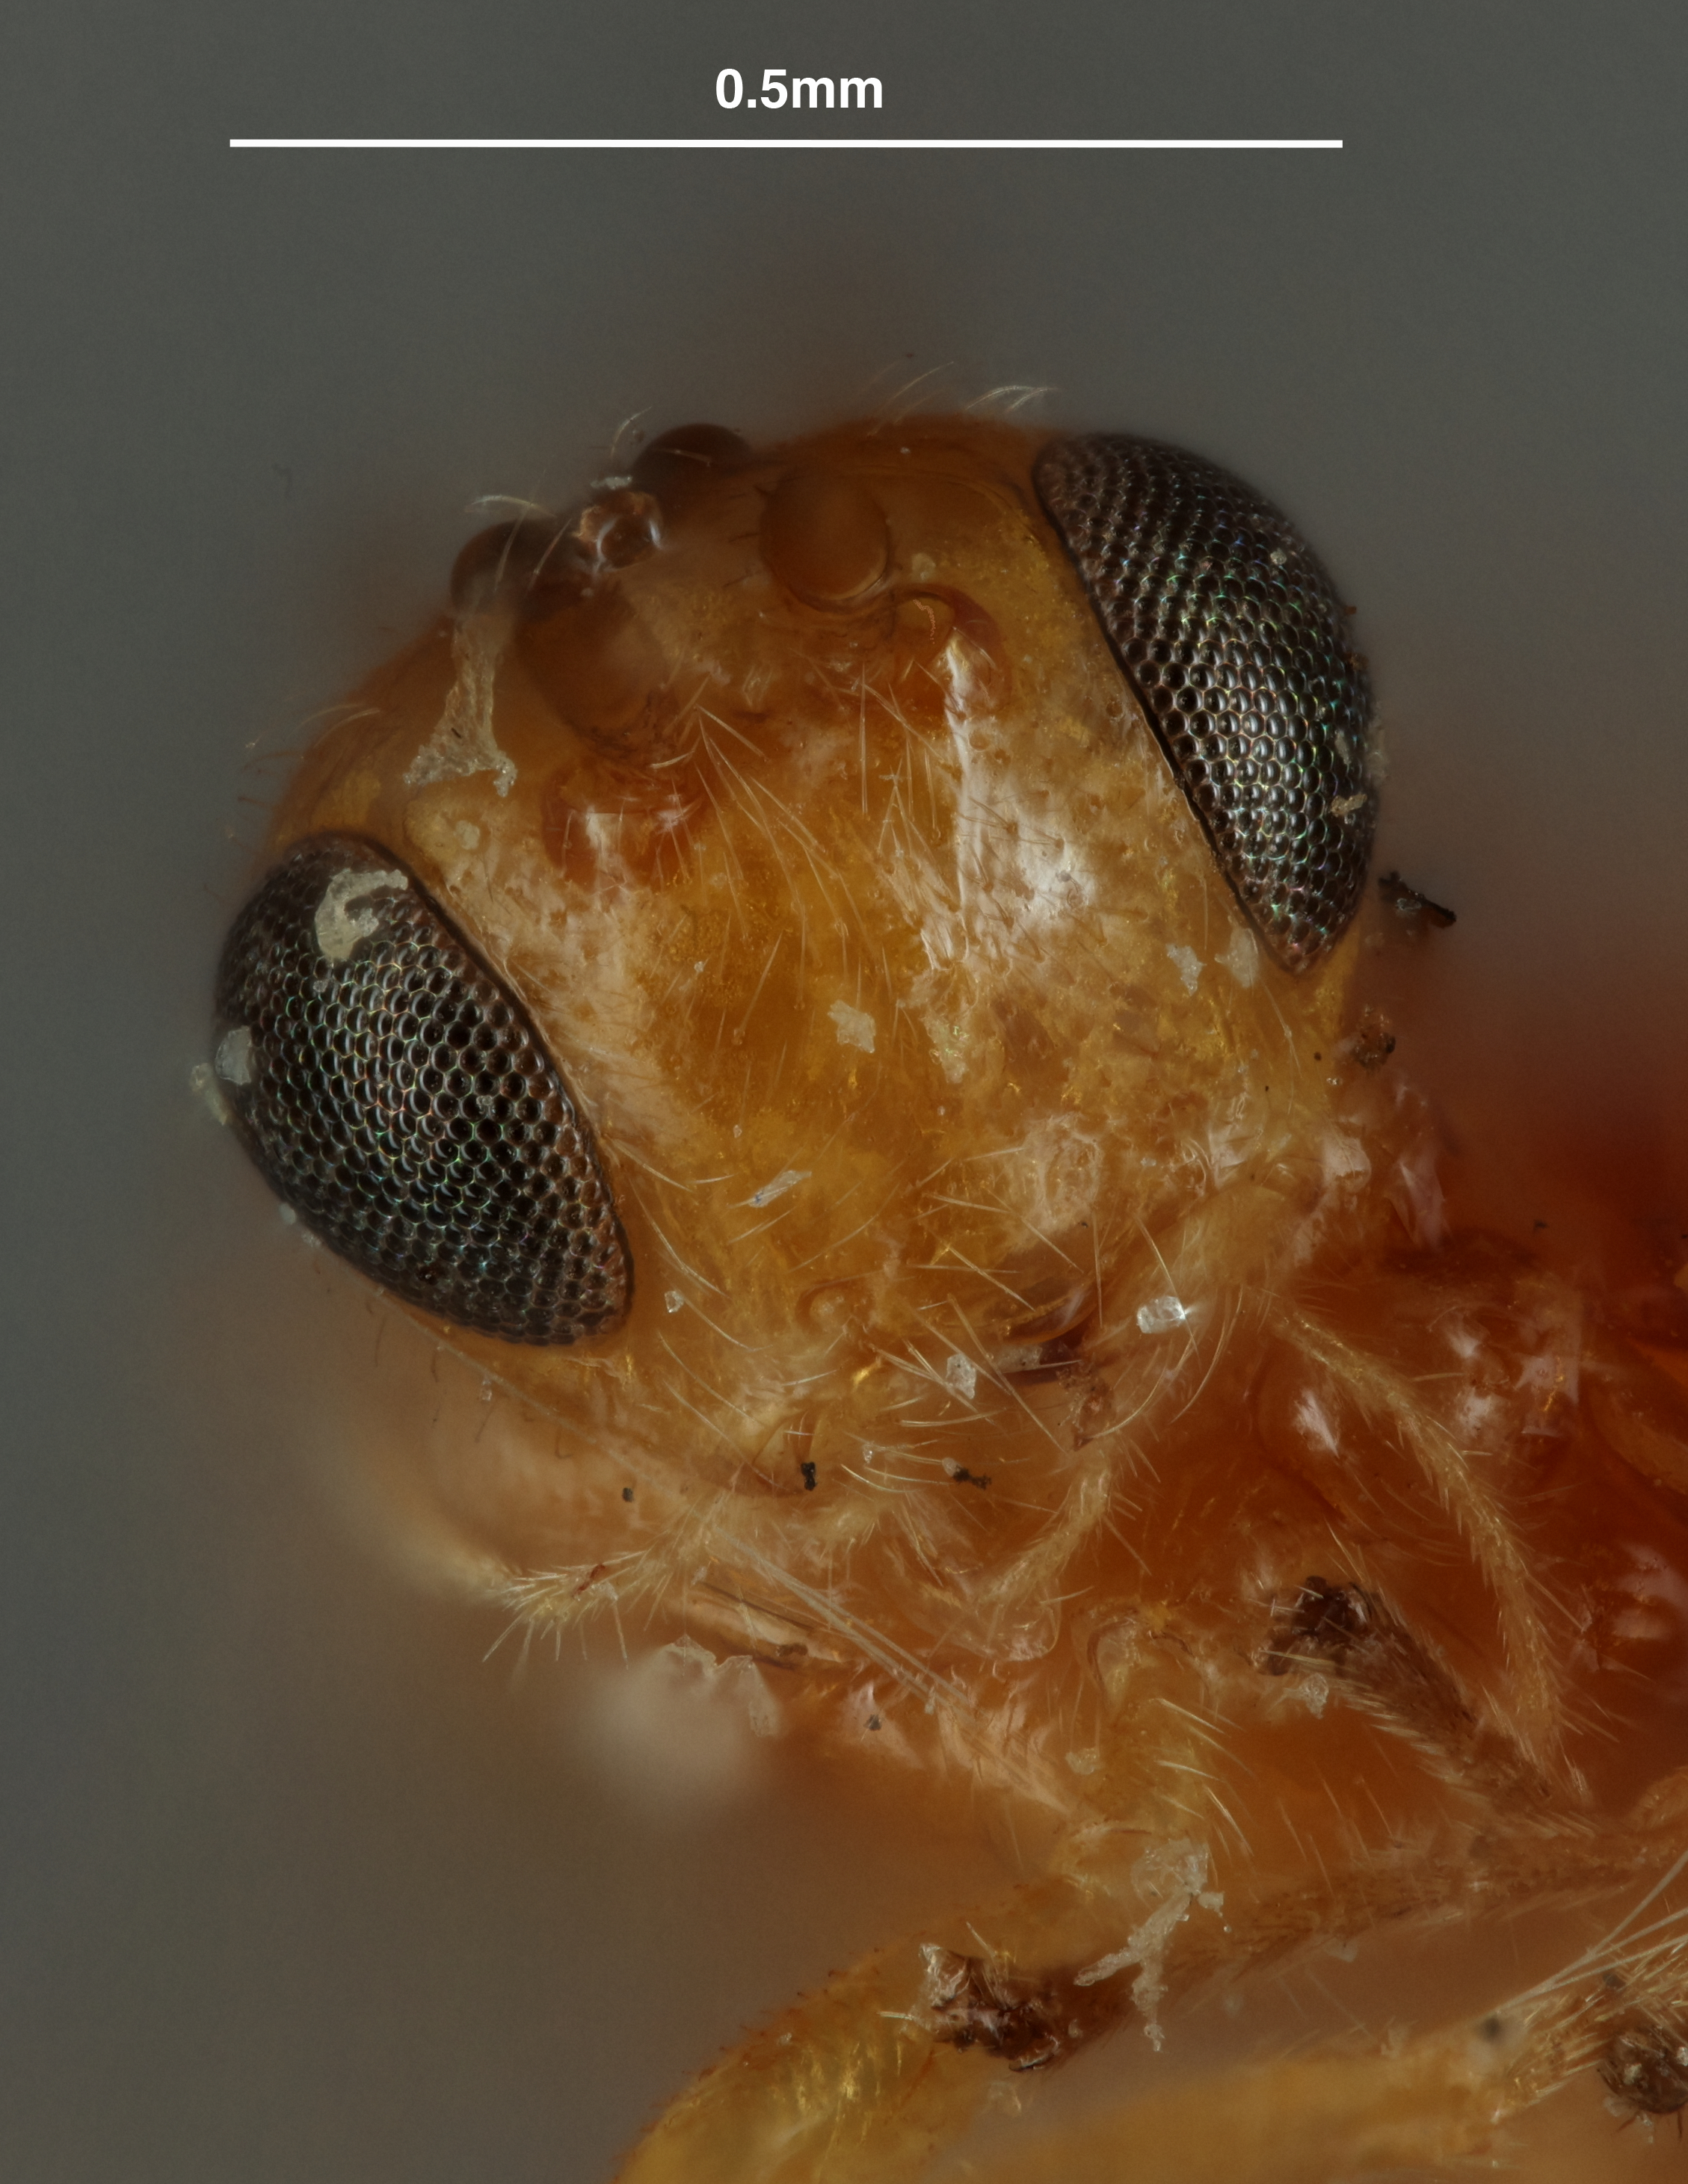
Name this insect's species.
Opius montevidanus
